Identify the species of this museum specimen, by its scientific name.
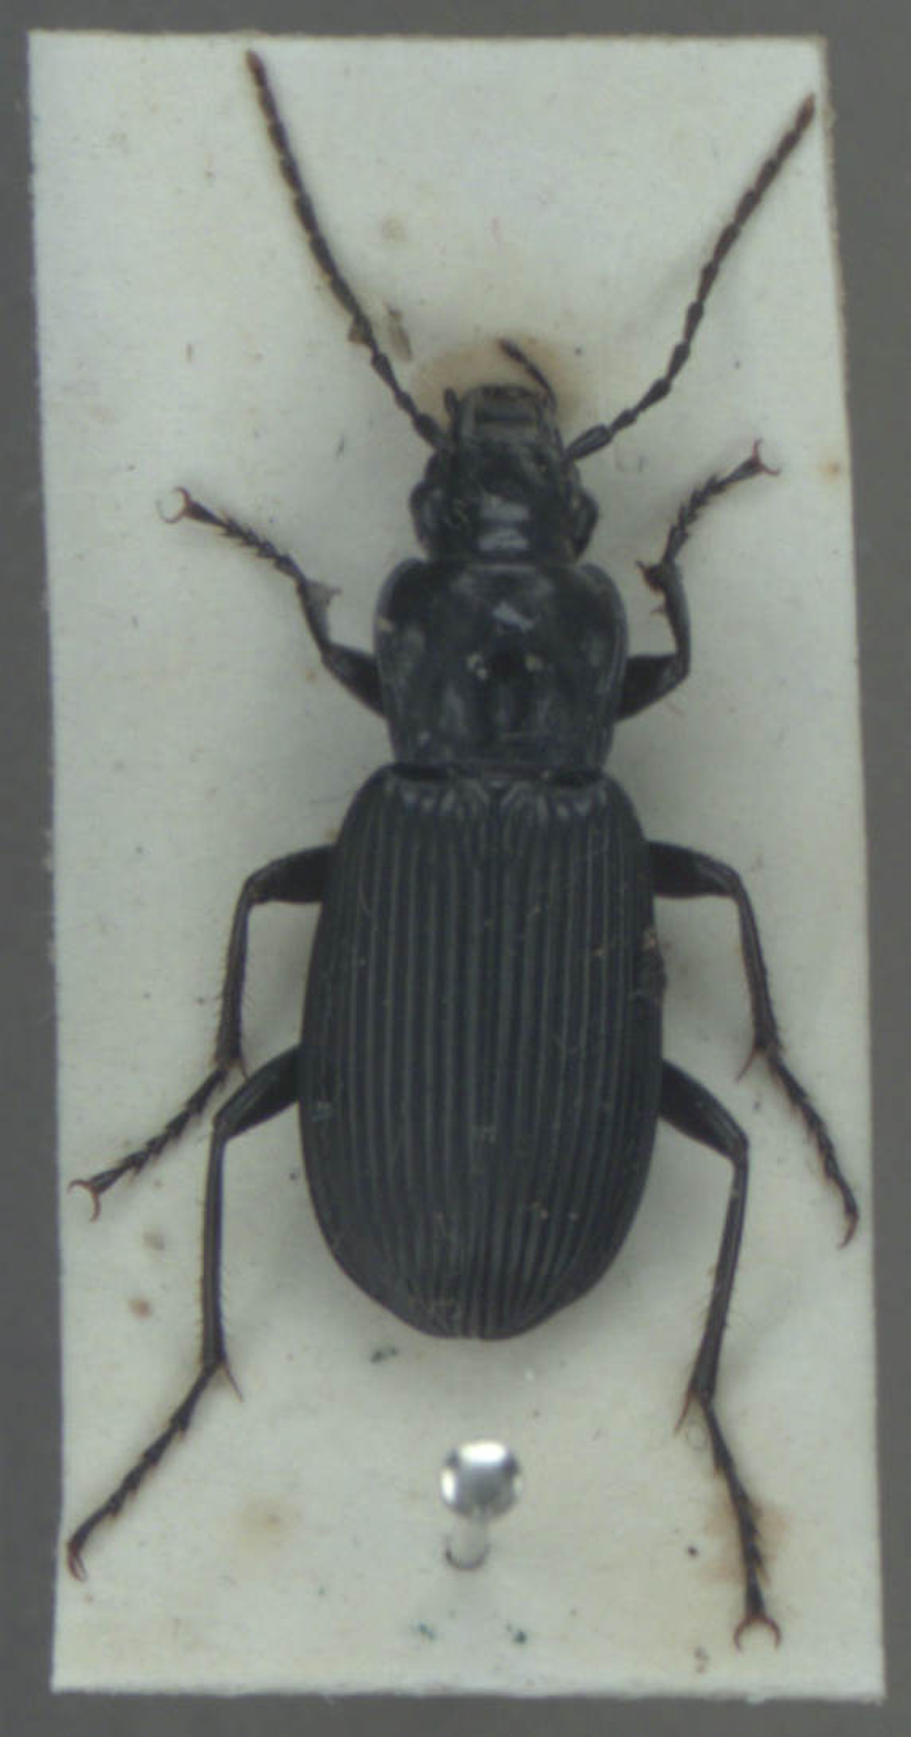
Pterostichus niger
